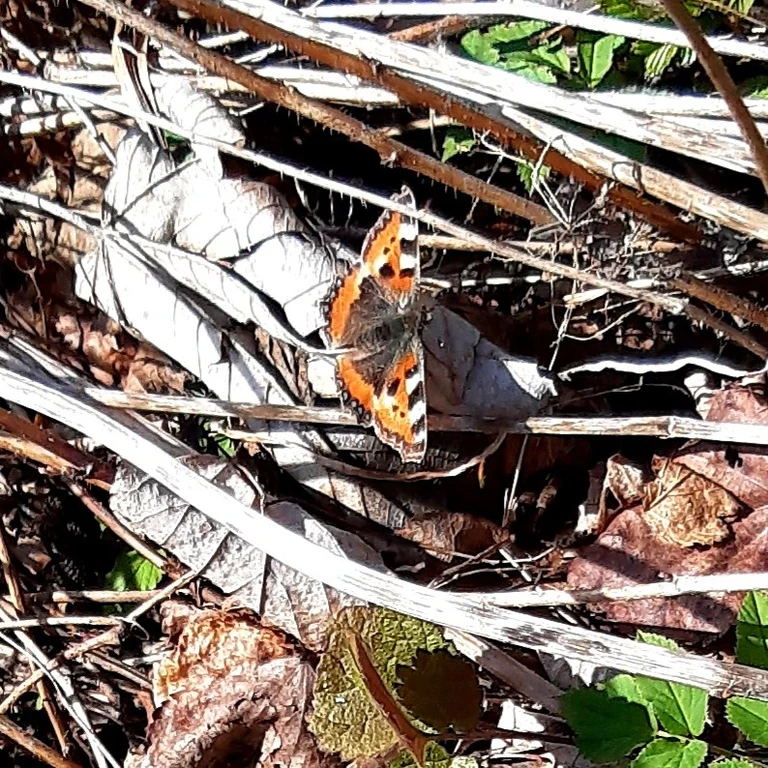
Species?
Aglais urticae
